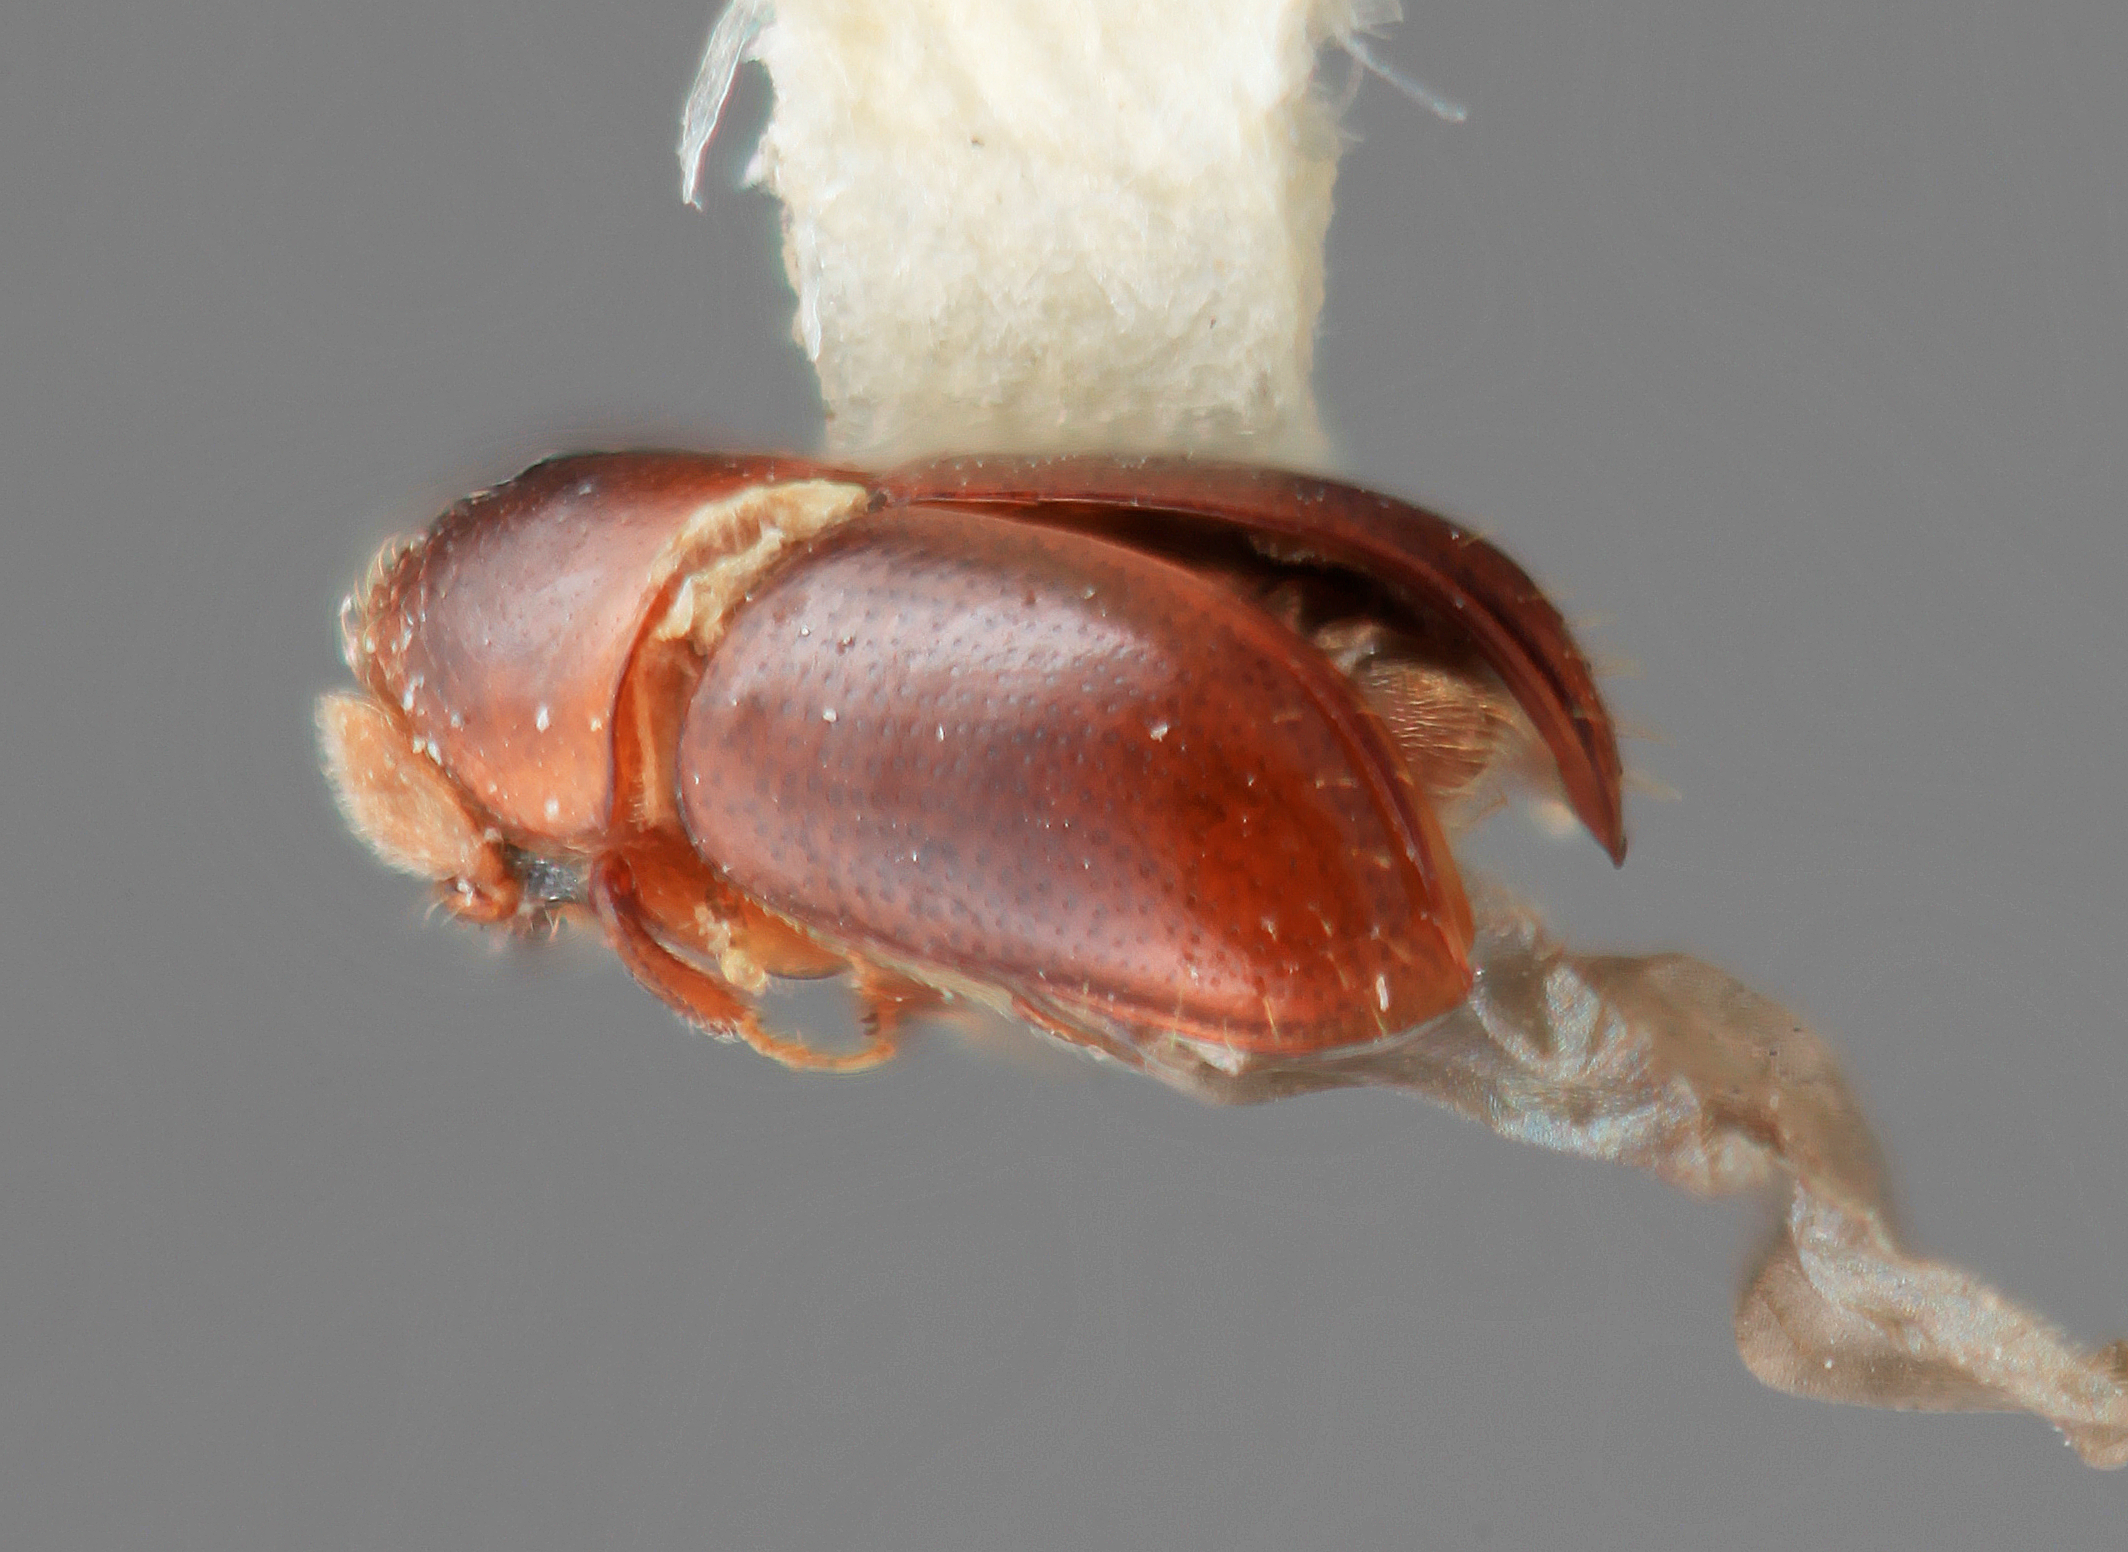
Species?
Corthylus coffeae
